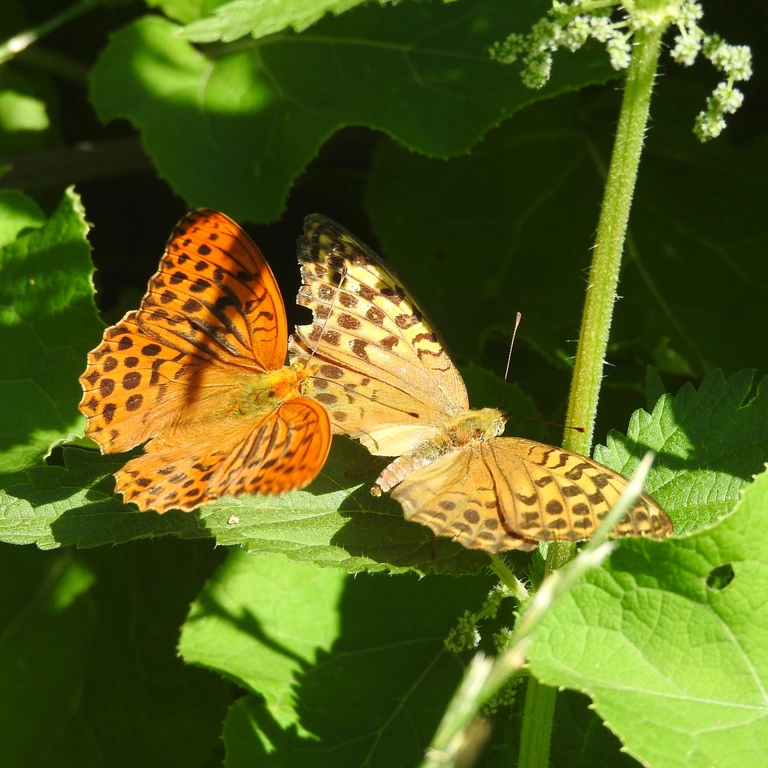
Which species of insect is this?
Argynnis paphia
